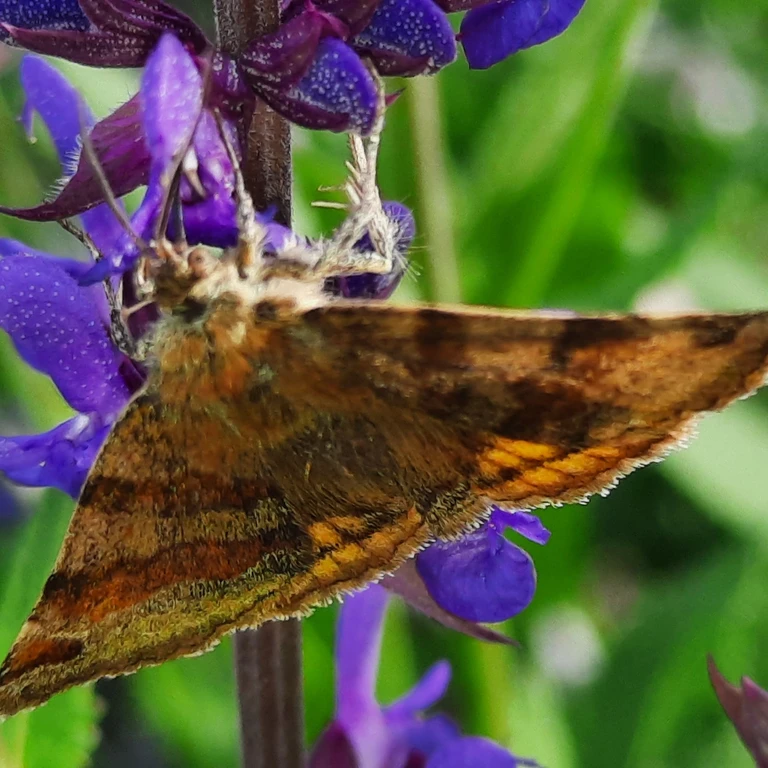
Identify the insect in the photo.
Euclidia glyphica
